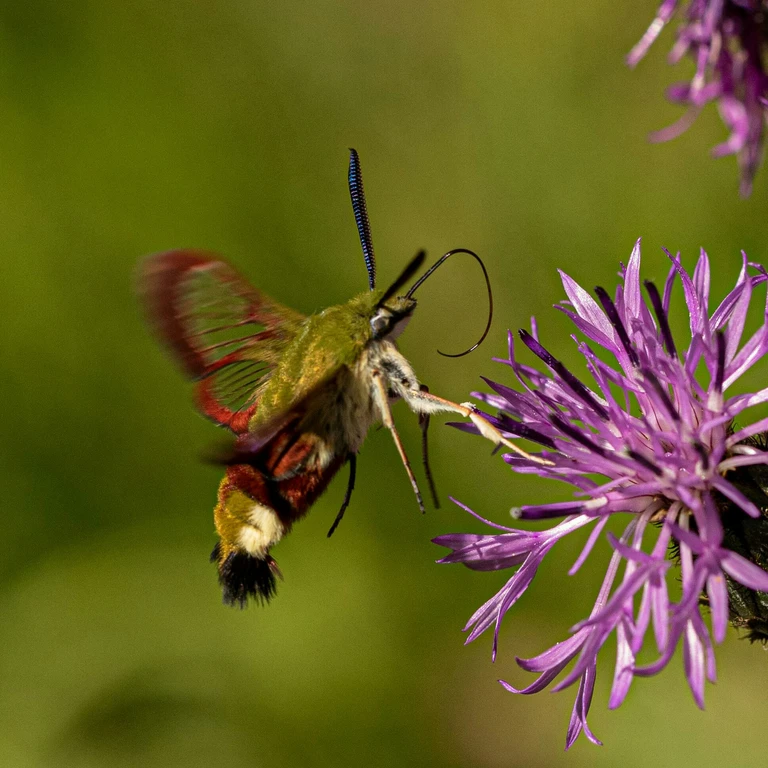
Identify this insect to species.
Hemaris fuciformis
